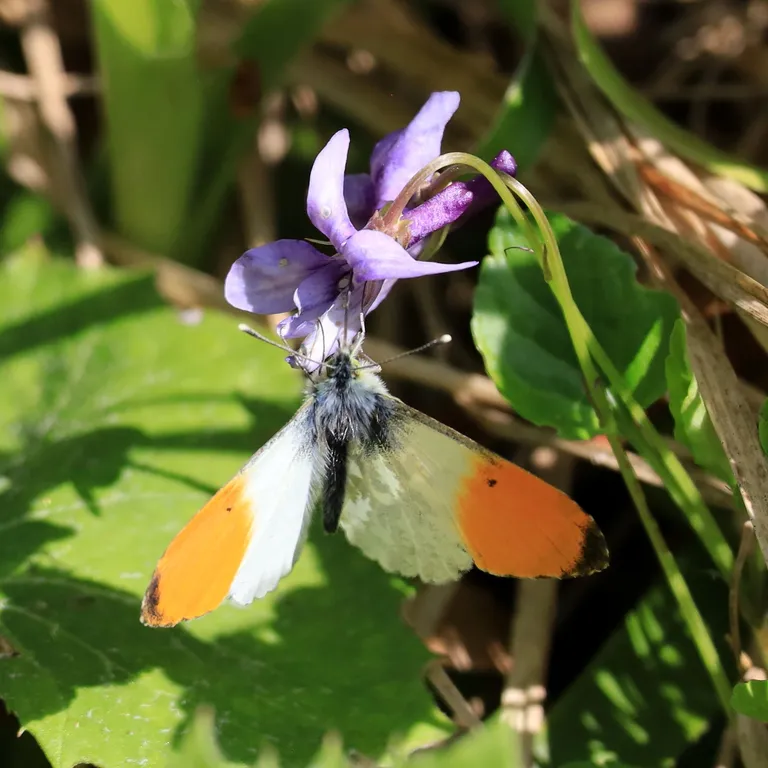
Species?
Anthocharis cardamines
